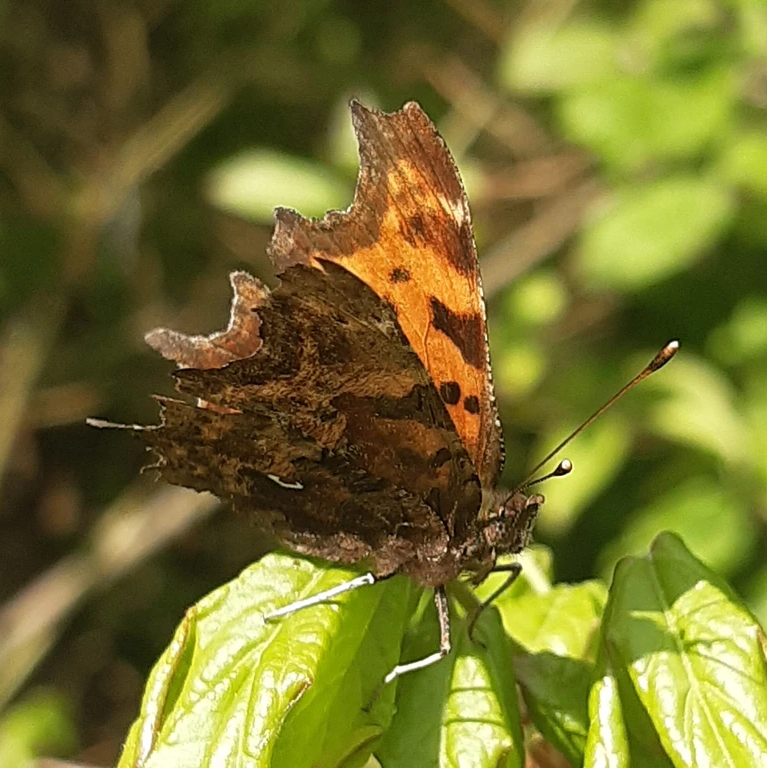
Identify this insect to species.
Polygonia c-album
